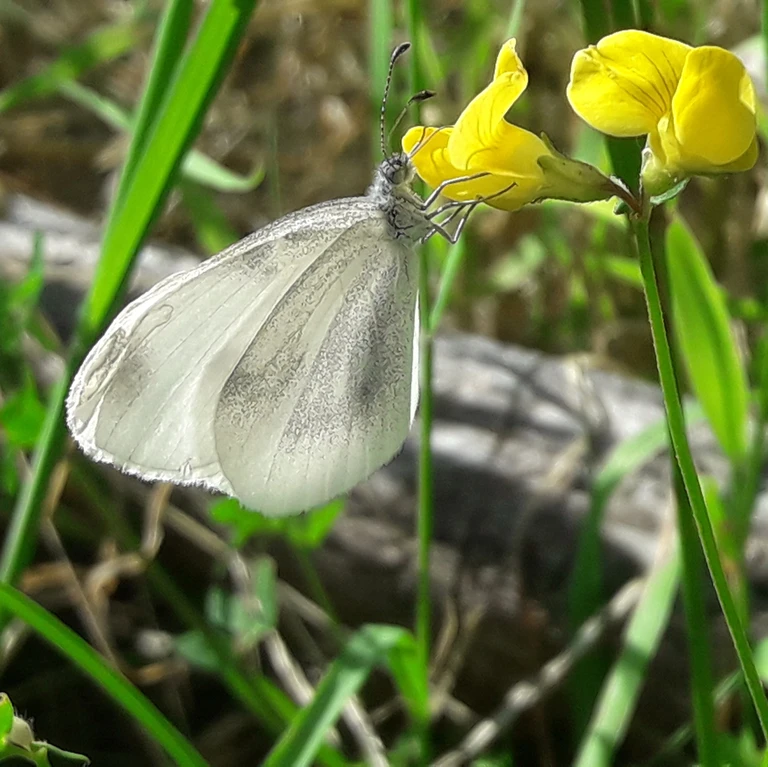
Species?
Leptidea sinapis/juvernica
